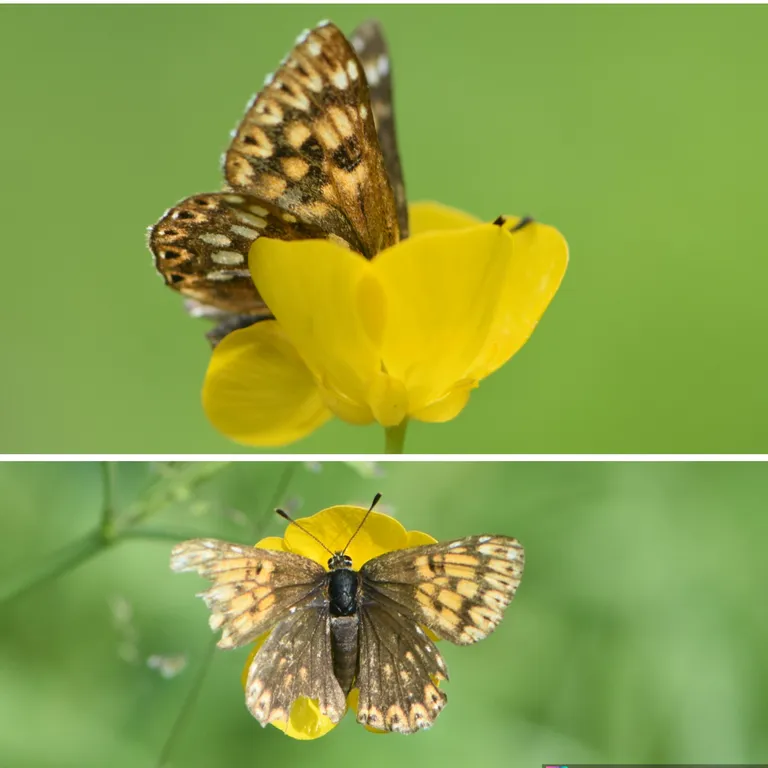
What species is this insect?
Hamearis lucina
